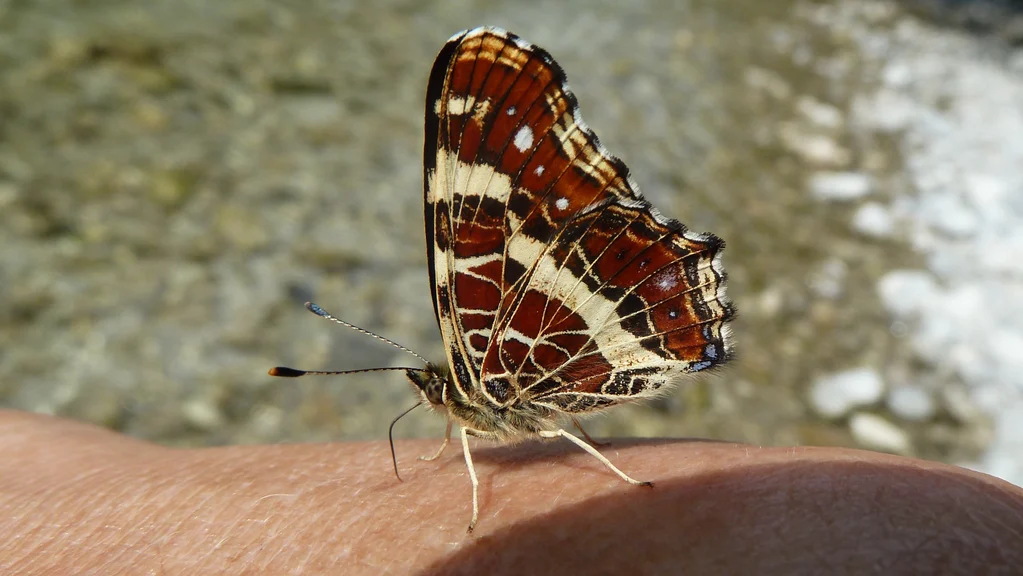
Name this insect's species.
Araschnia levana
